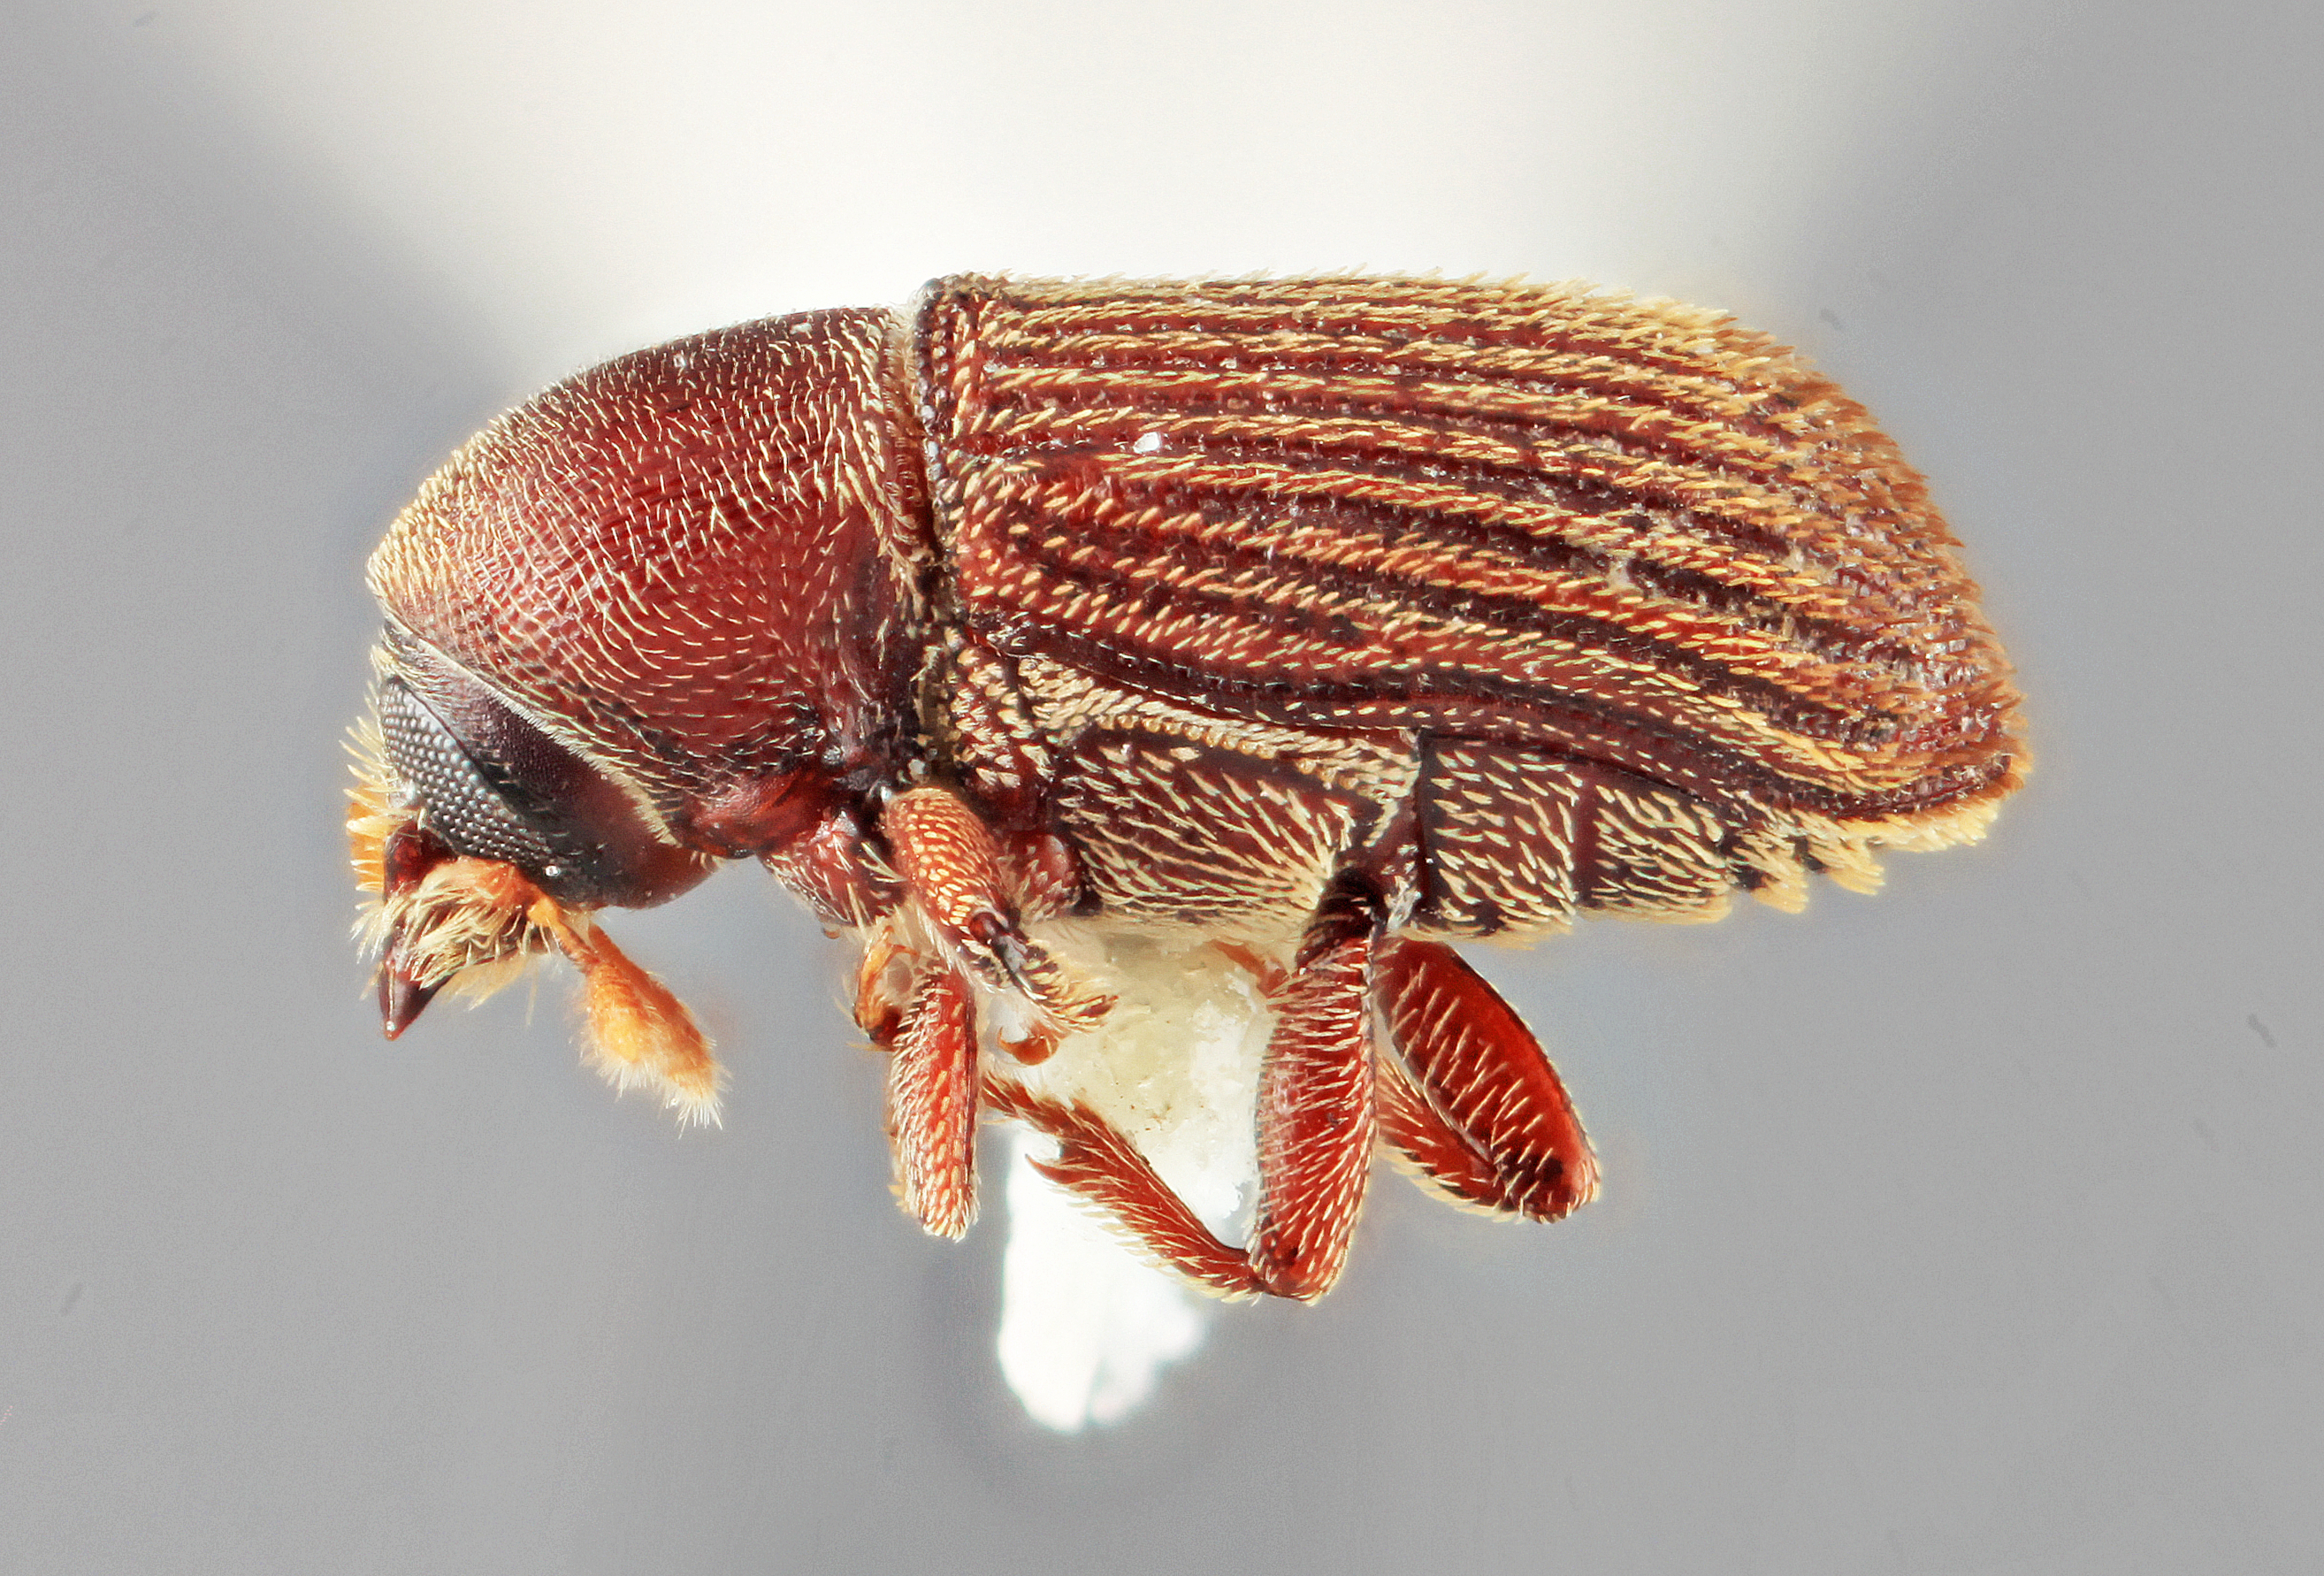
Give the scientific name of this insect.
Cnesinus atavus
